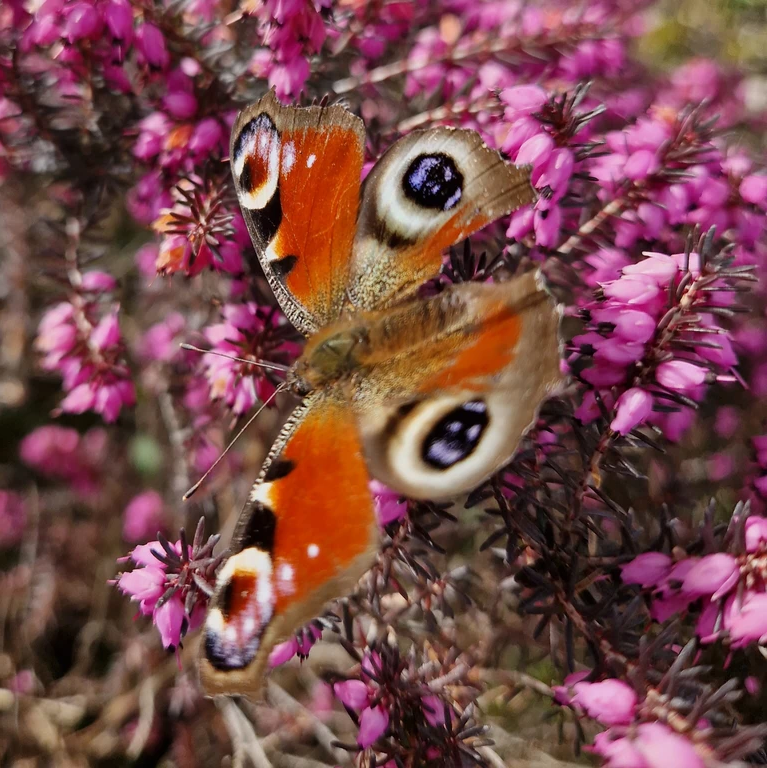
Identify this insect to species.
Aglais io
